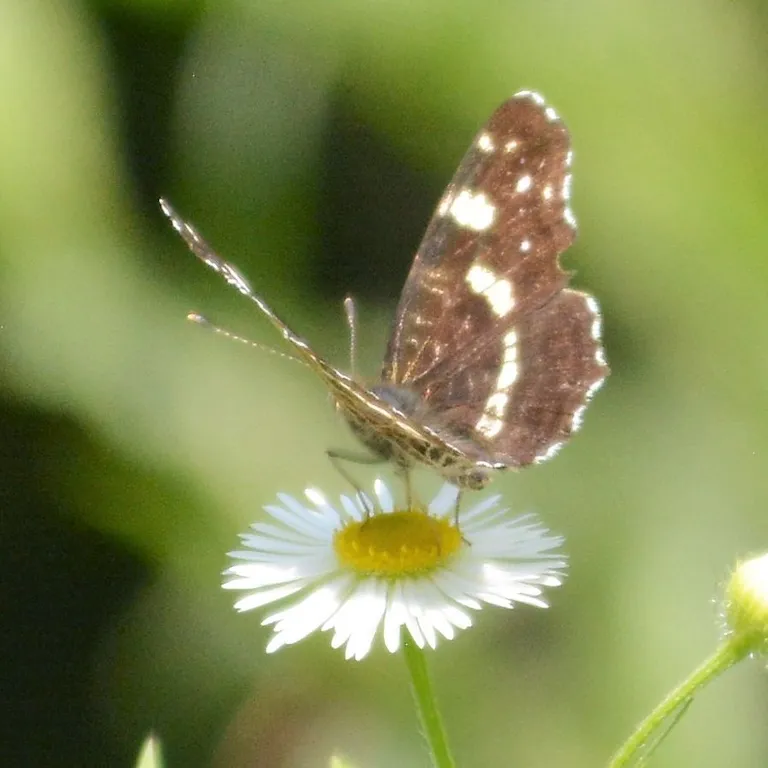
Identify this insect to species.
Araschnia levana
